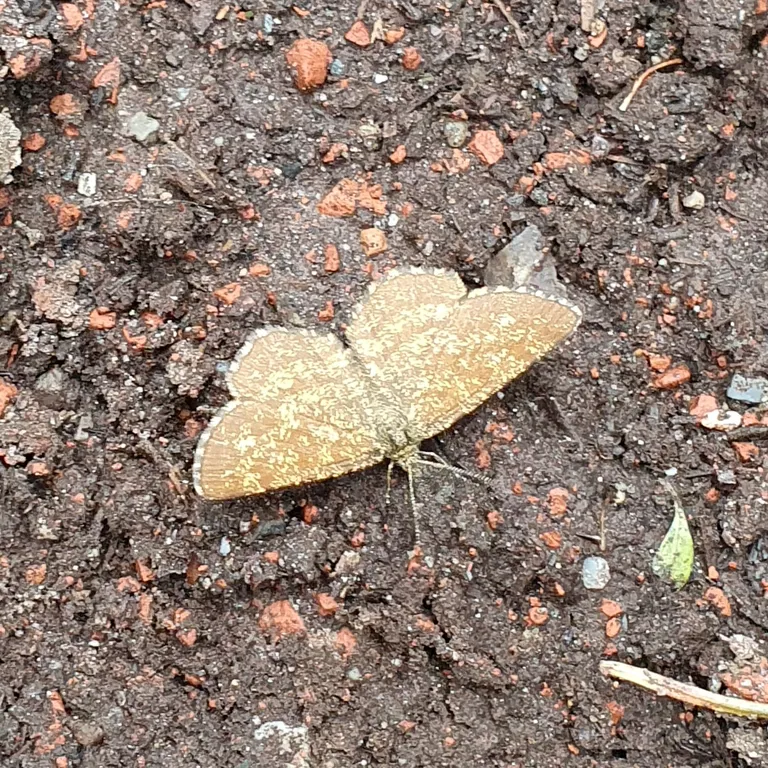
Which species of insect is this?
Ematurga atomaria
